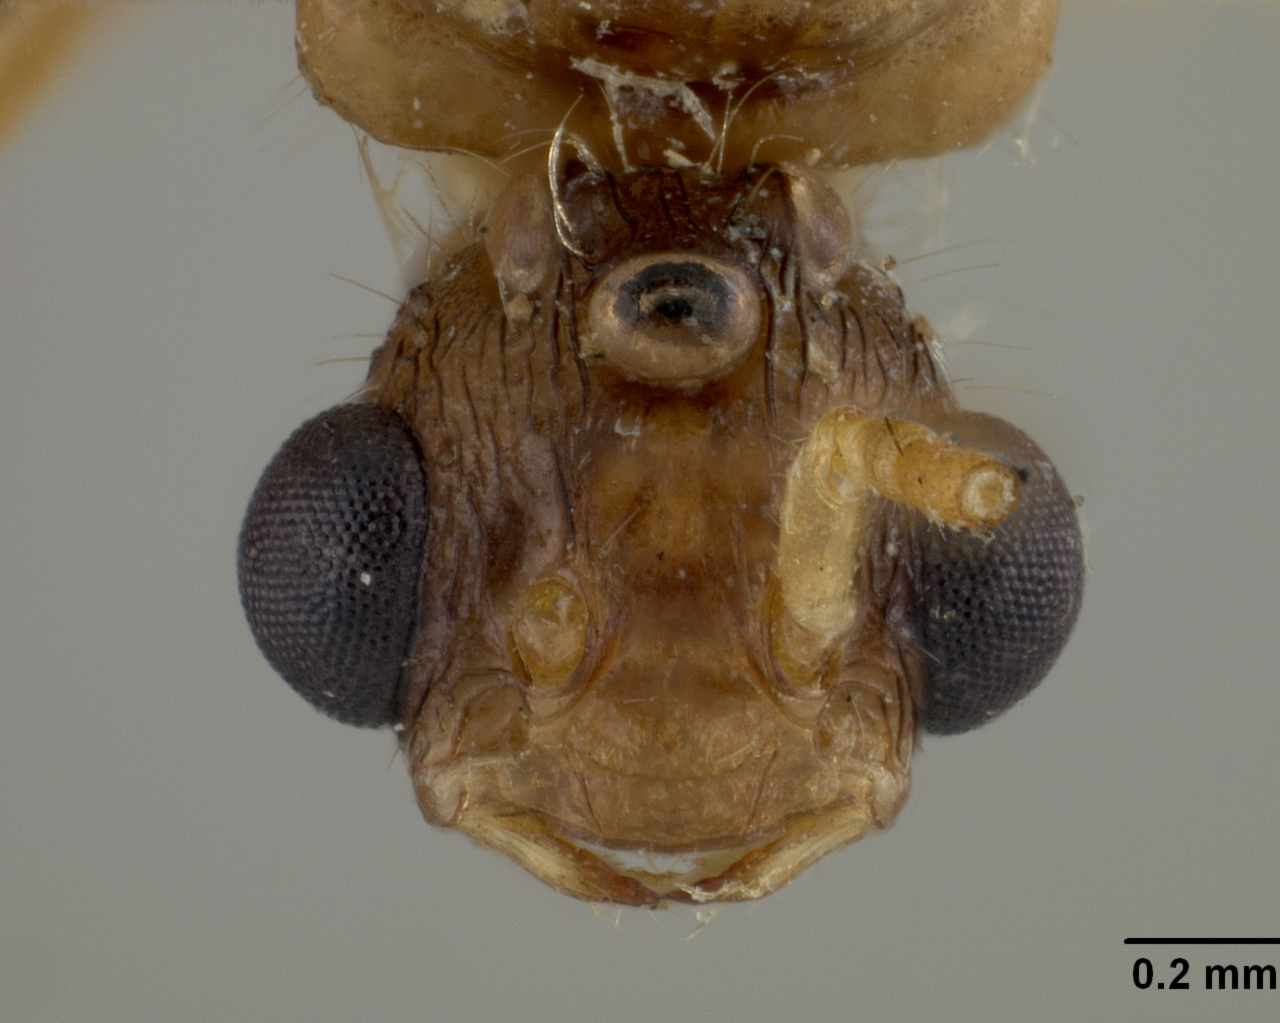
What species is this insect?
Podomyrma carinata
